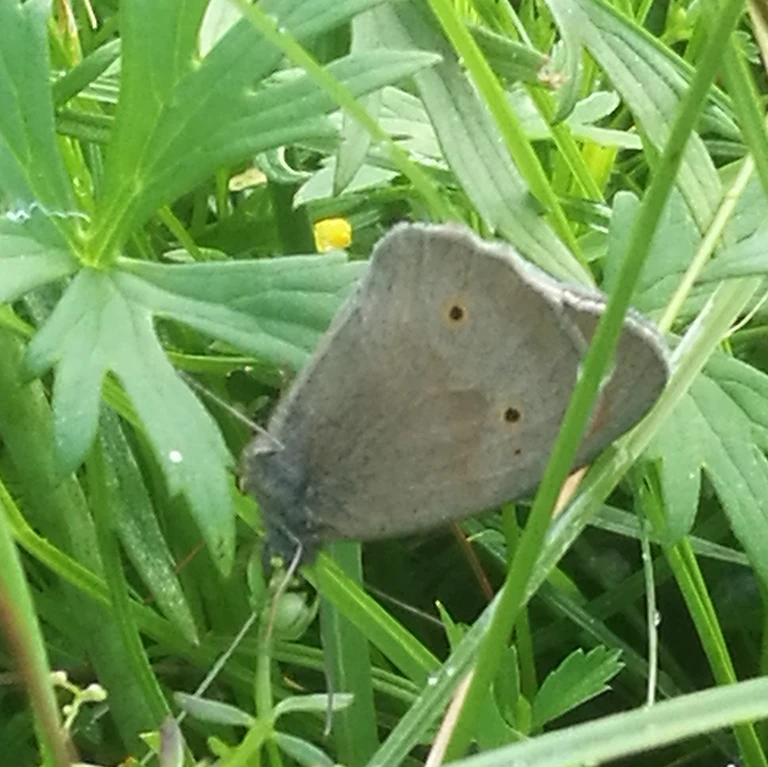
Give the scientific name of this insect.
Maniola jurtina
